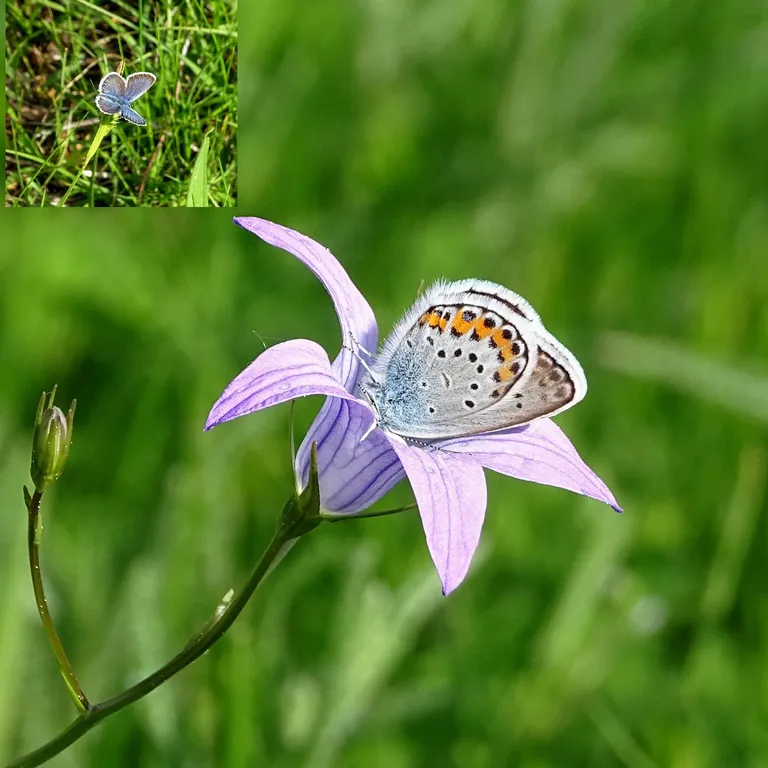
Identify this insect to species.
Plebejus argus
